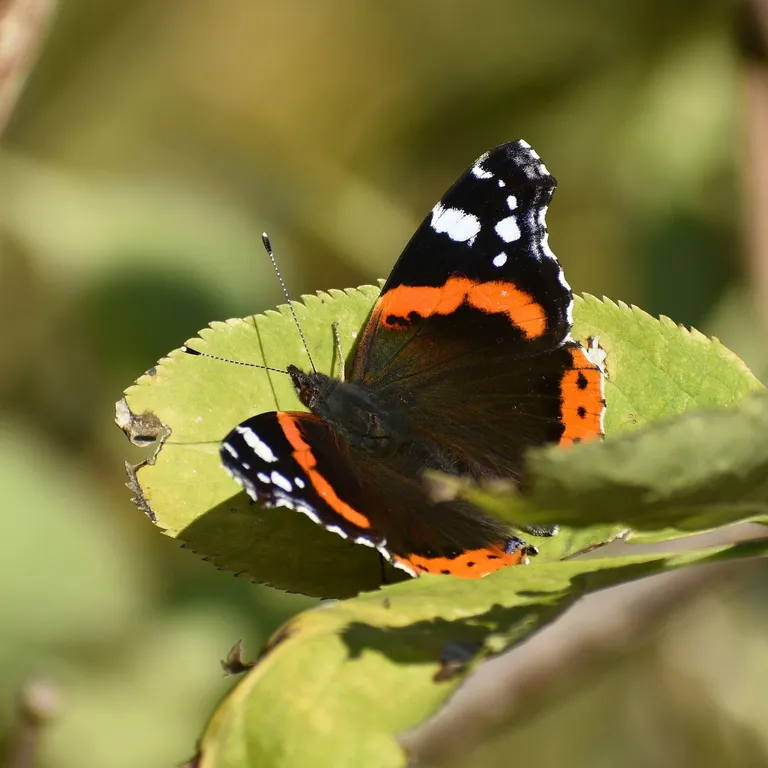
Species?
Vanessa atalanta
